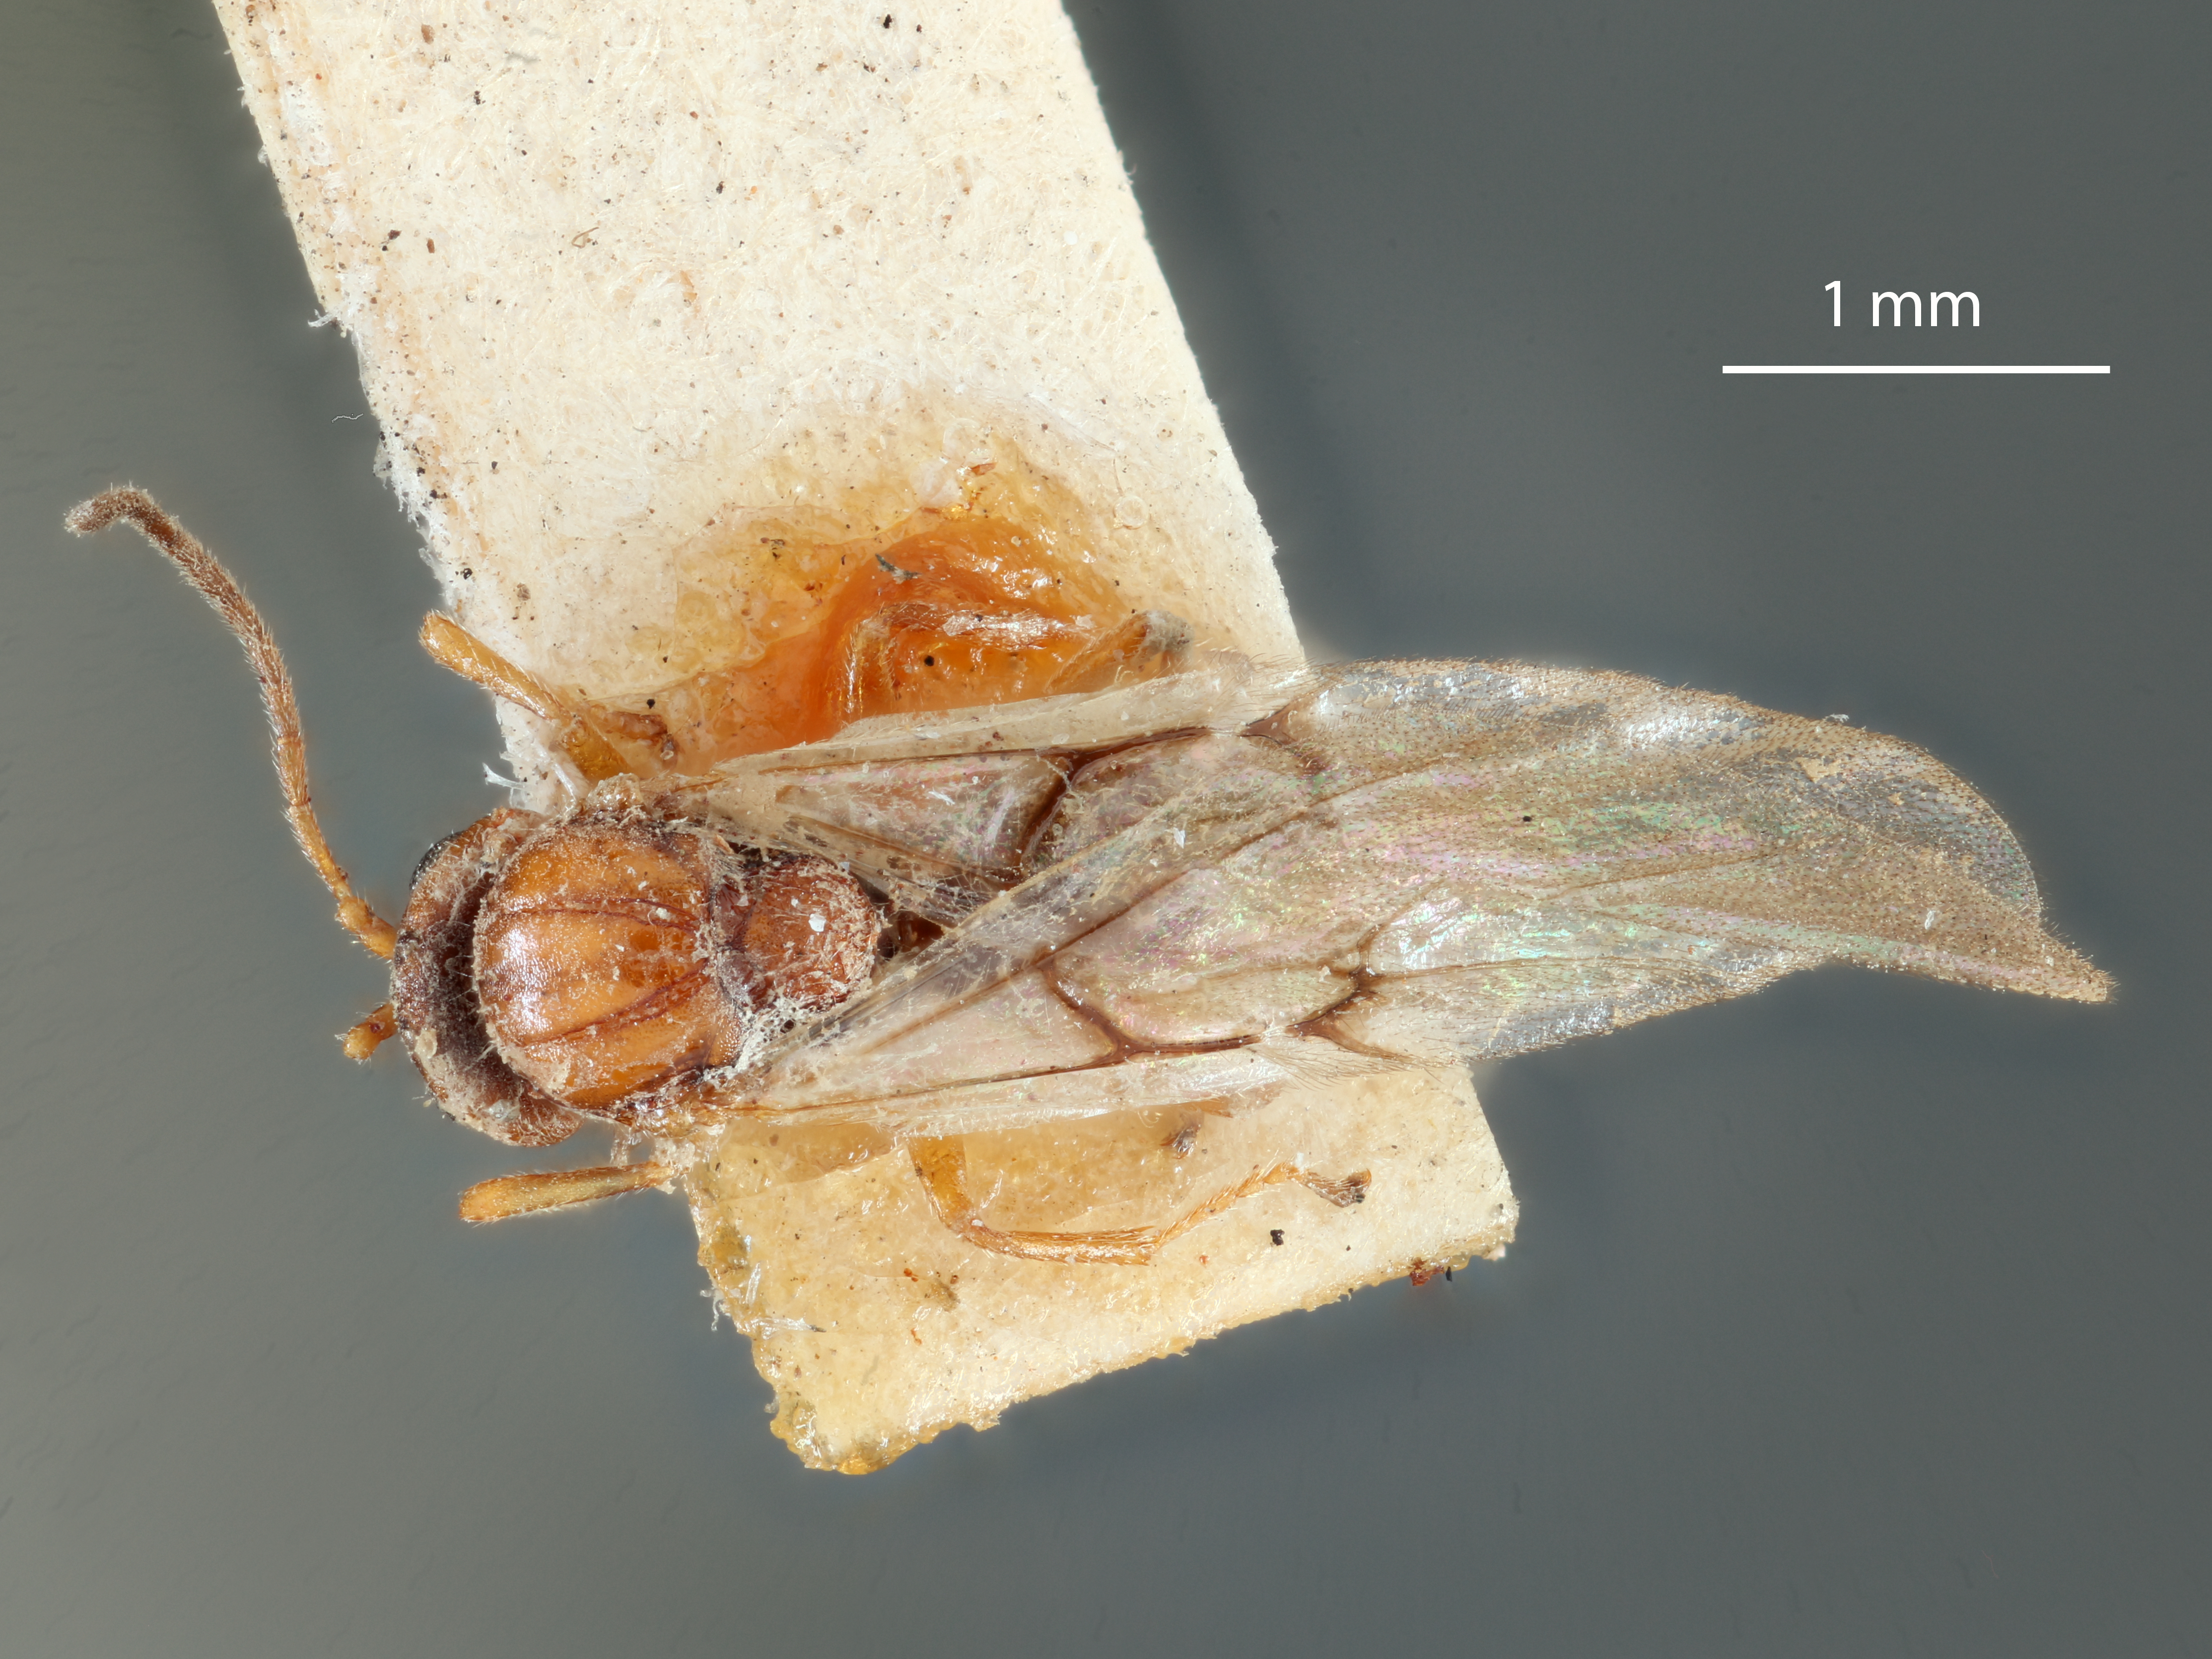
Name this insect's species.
Andricus difficilis
